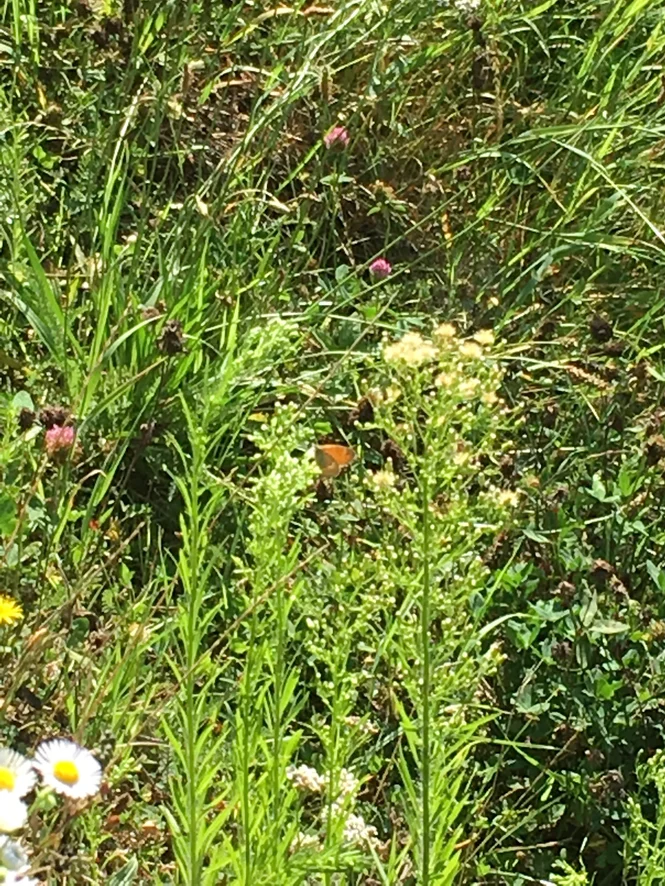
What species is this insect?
Coenonympha pamphilus
